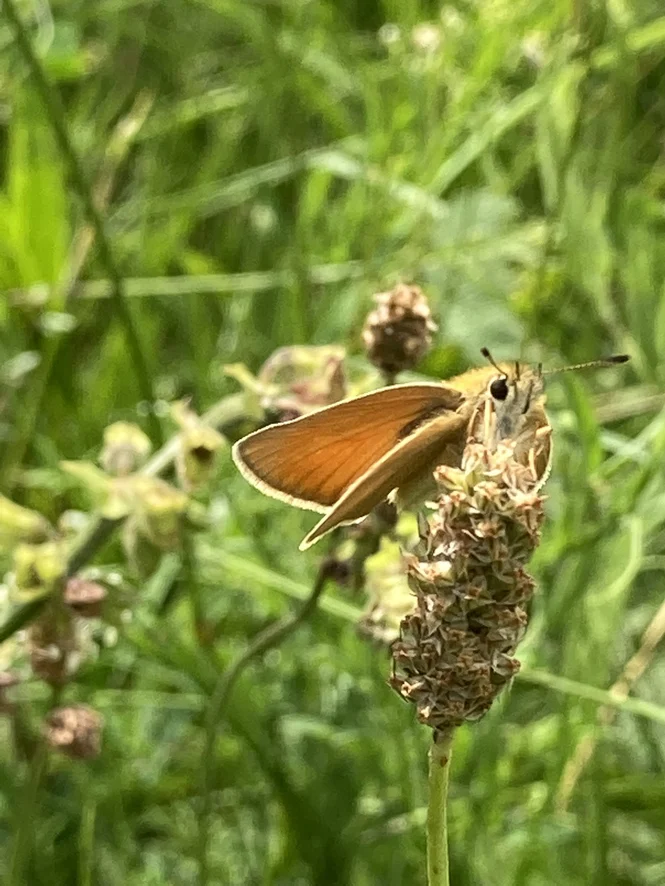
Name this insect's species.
Thymelicus lineola
